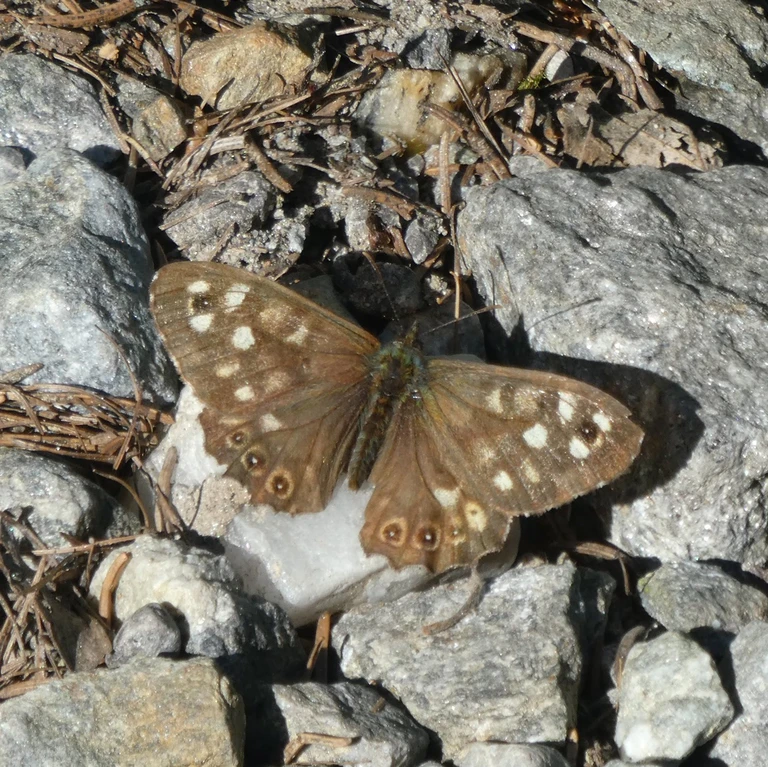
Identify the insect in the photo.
Pararge aegeria
